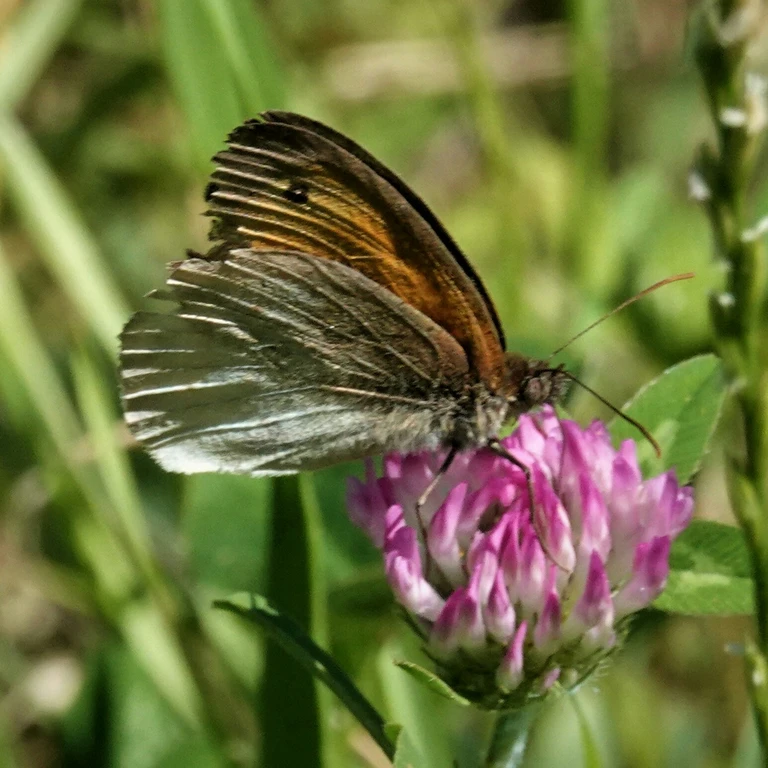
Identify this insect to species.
Maniola jurtina
